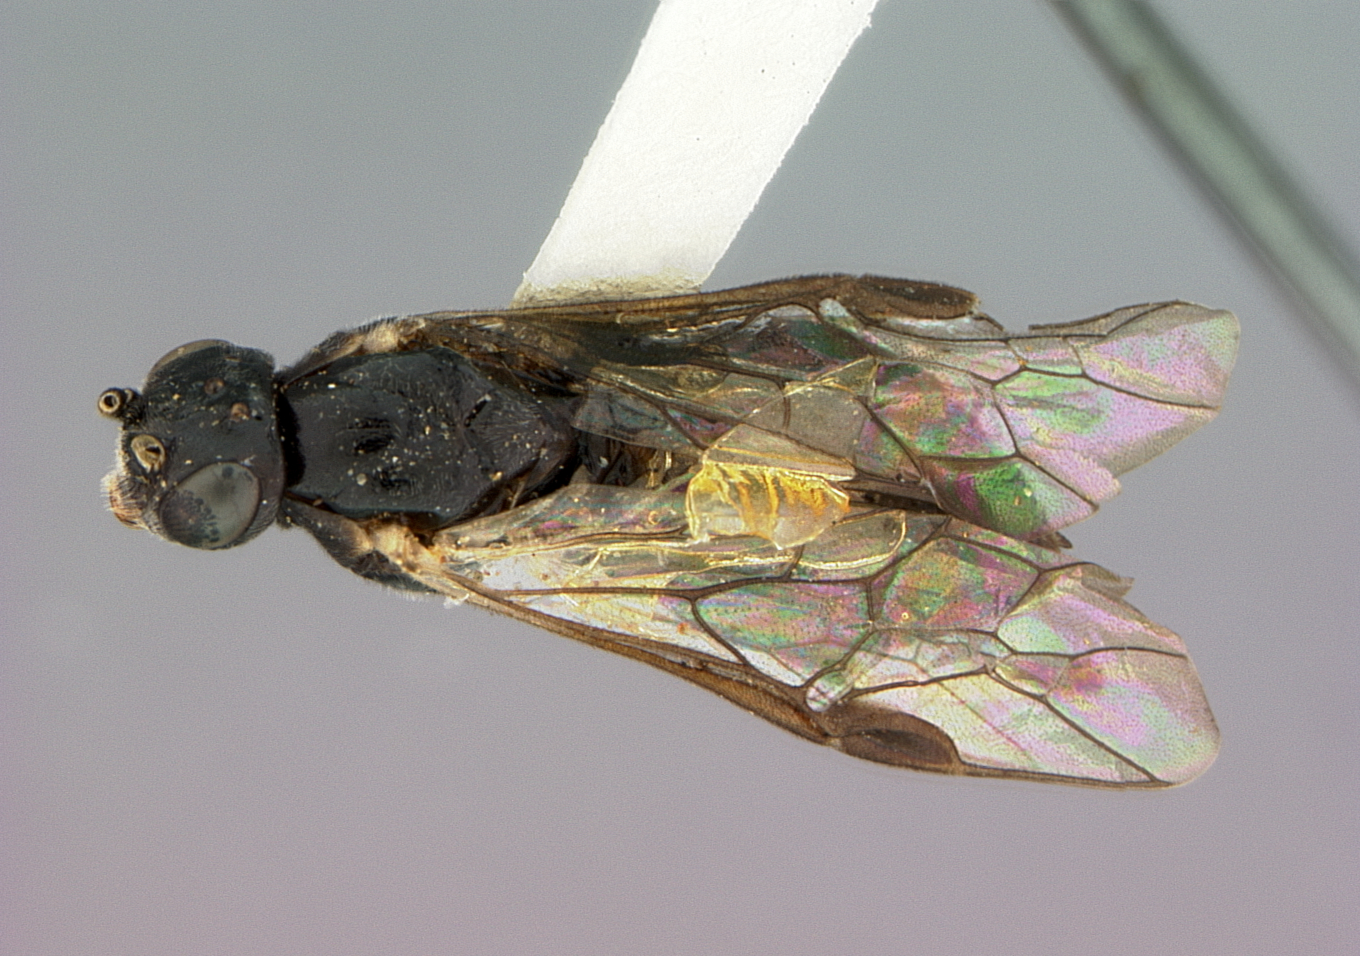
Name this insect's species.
Pristiphora betulavora
